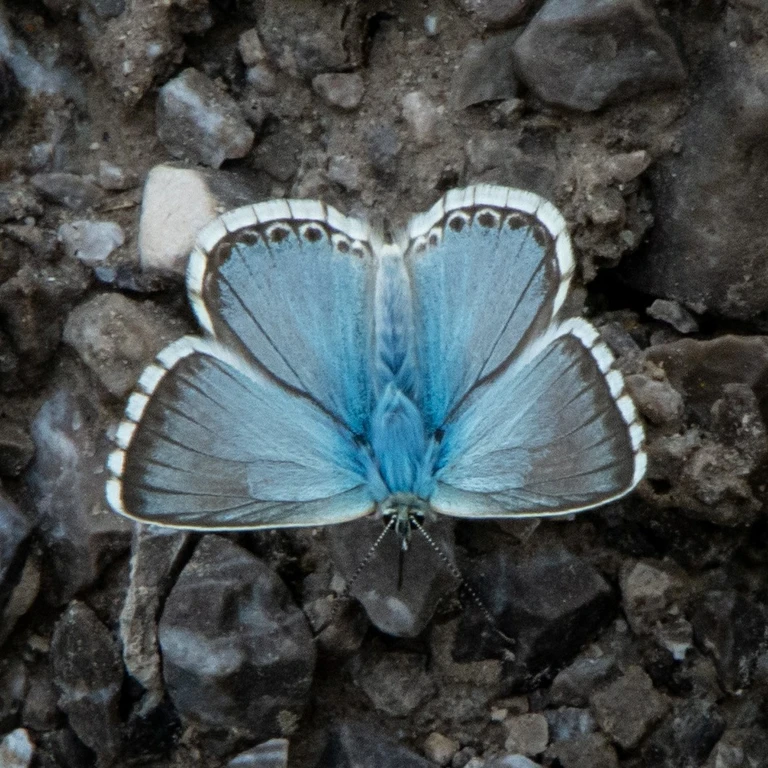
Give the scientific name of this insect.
Lysandra coridon
